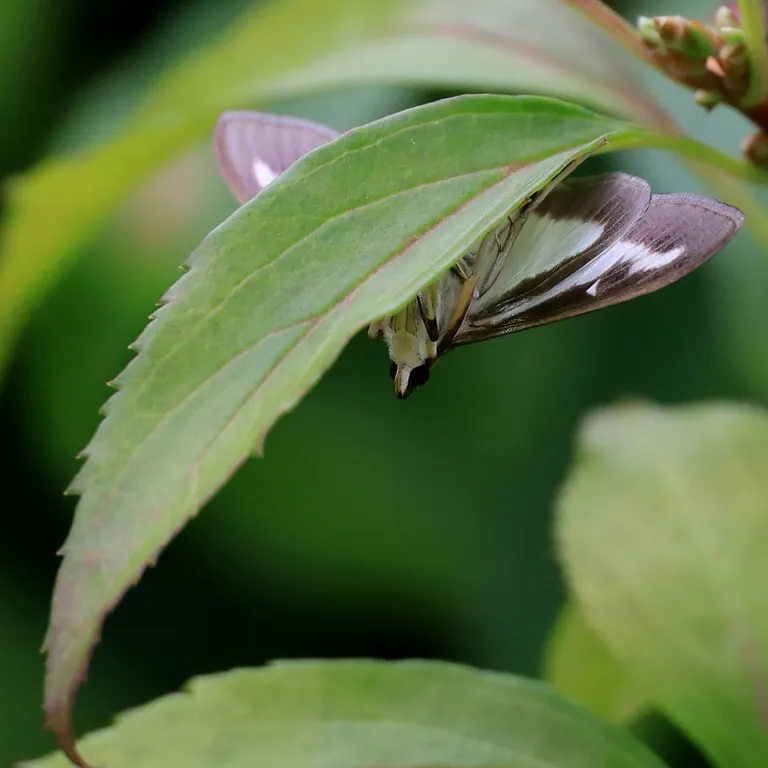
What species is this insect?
Cydalima perspectalis
